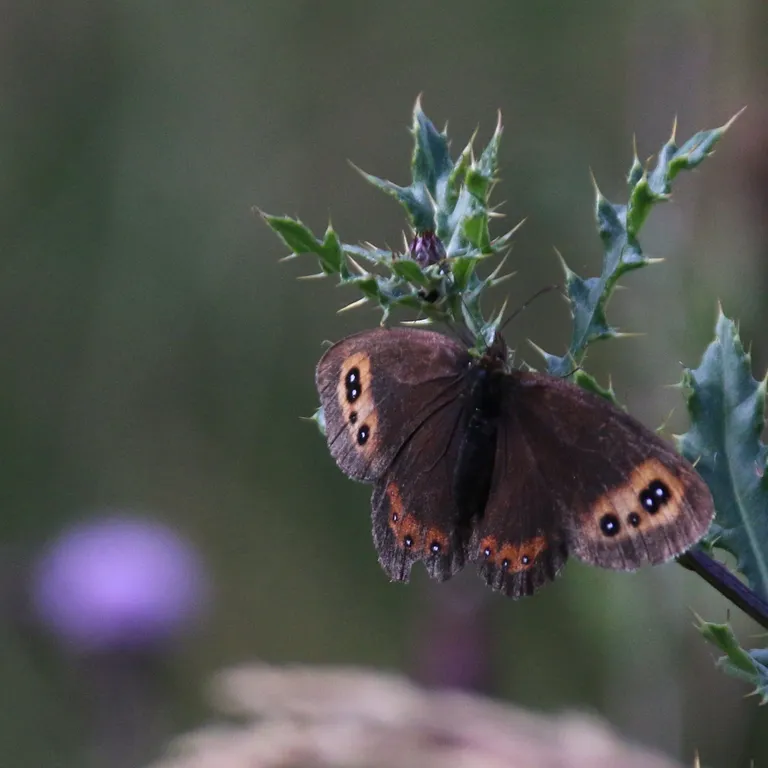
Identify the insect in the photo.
Erebia aethiops
